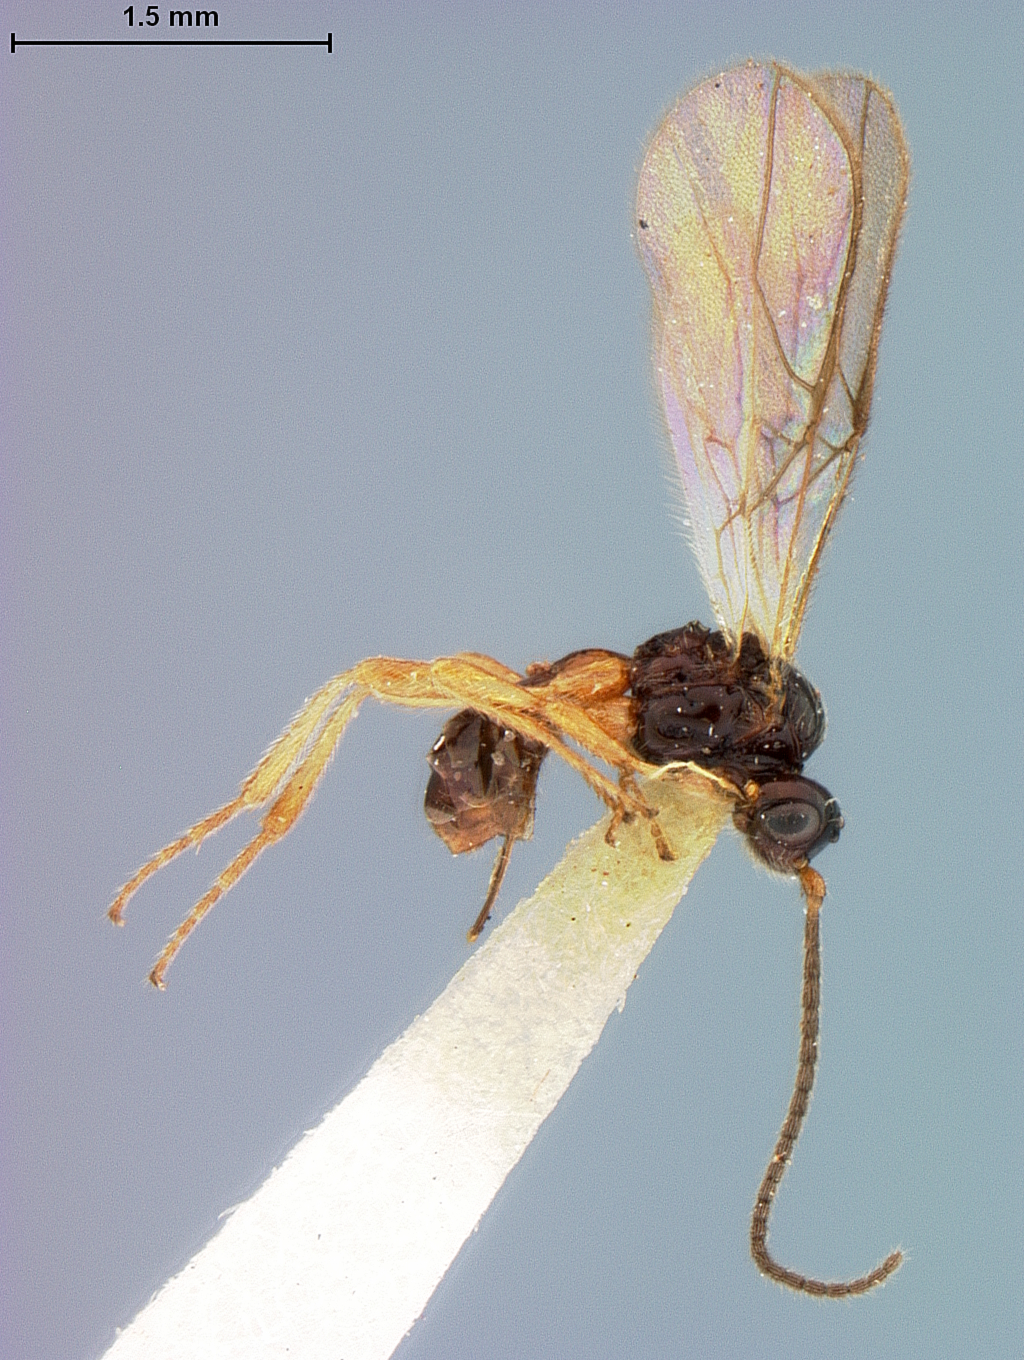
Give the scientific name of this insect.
Synaldis segmentata
